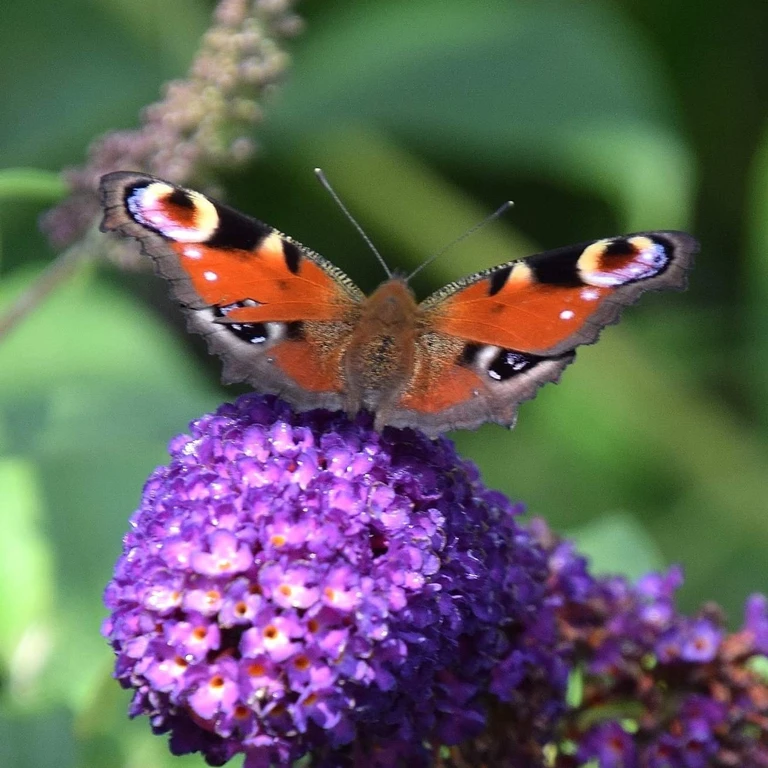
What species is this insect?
Aglais io
